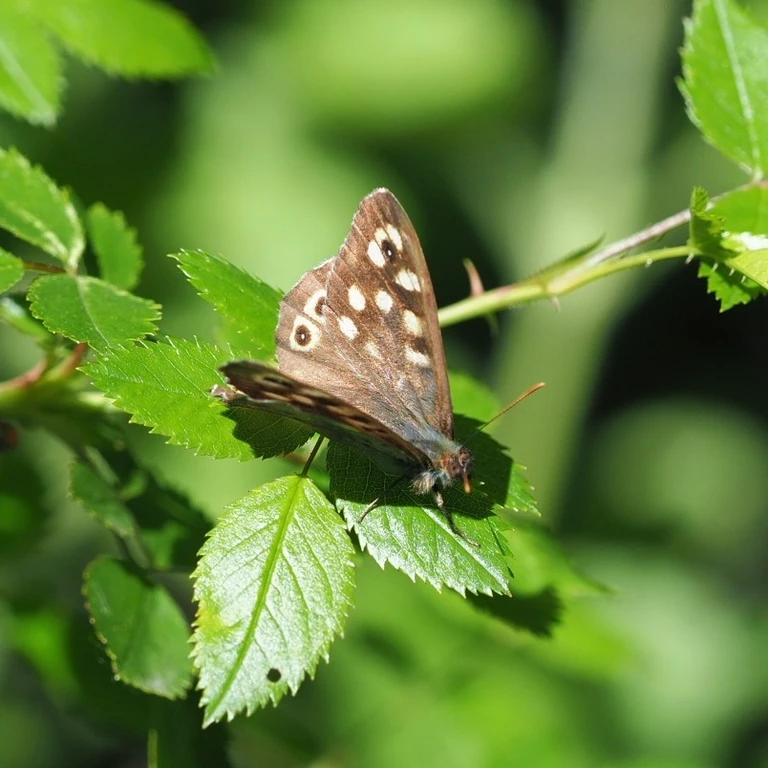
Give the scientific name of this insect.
Pararge aegeria
